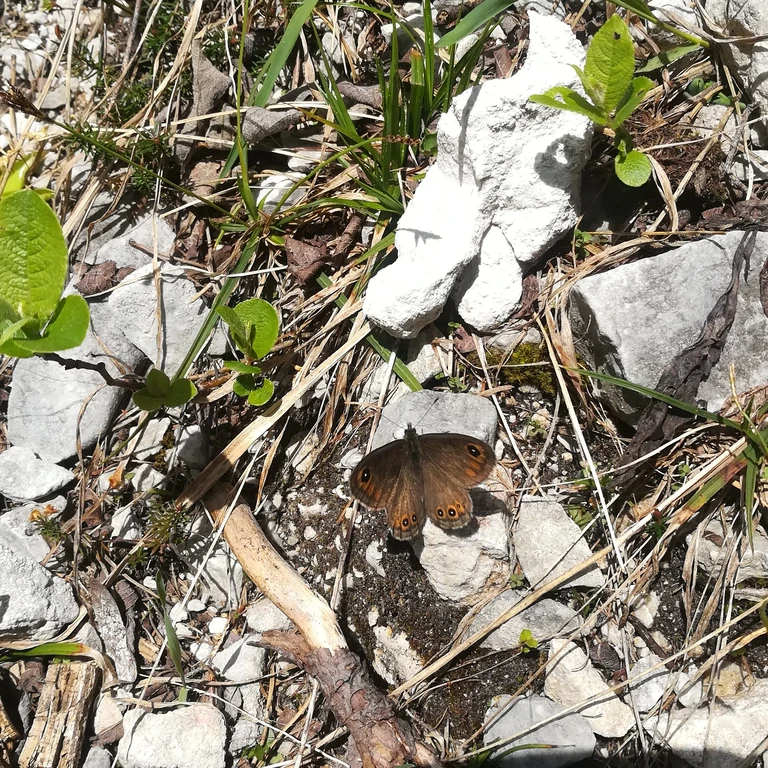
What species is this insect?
Lasiommata petropolitana (also Pararge petropolitana)
